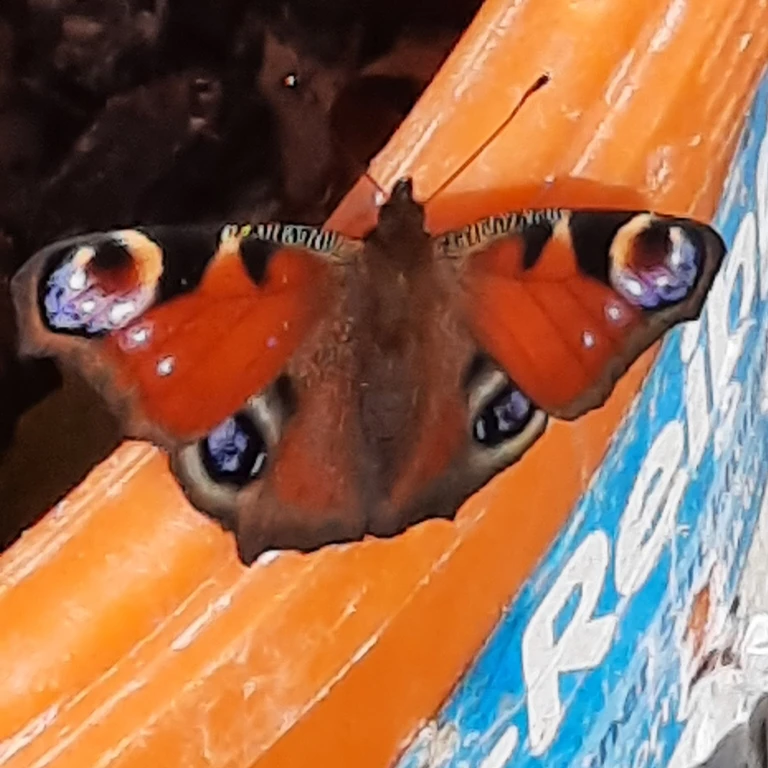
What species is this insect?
Aglais io
